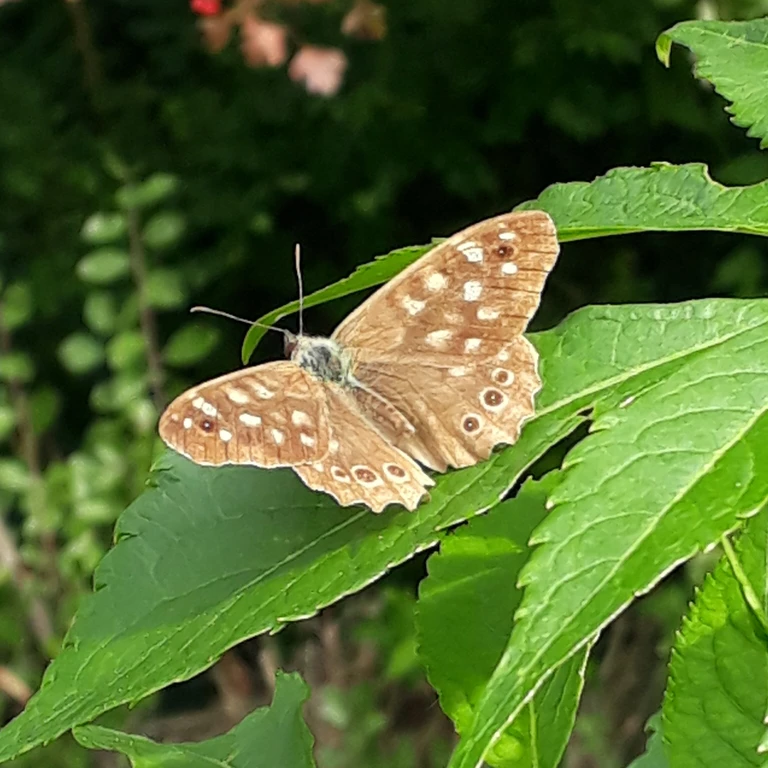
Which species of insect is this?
Pararge aegeria
